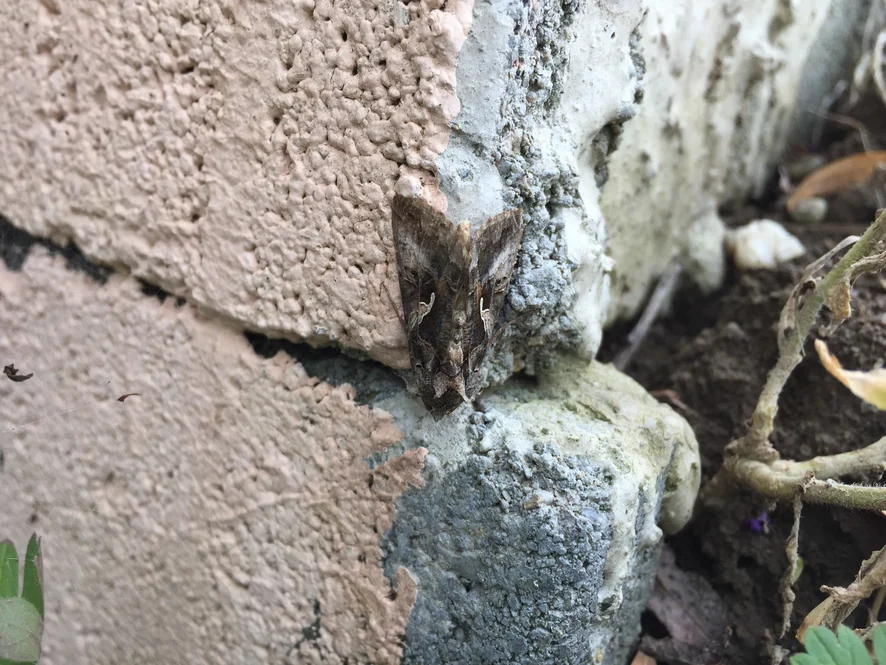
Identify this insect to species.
Autographa gamma
